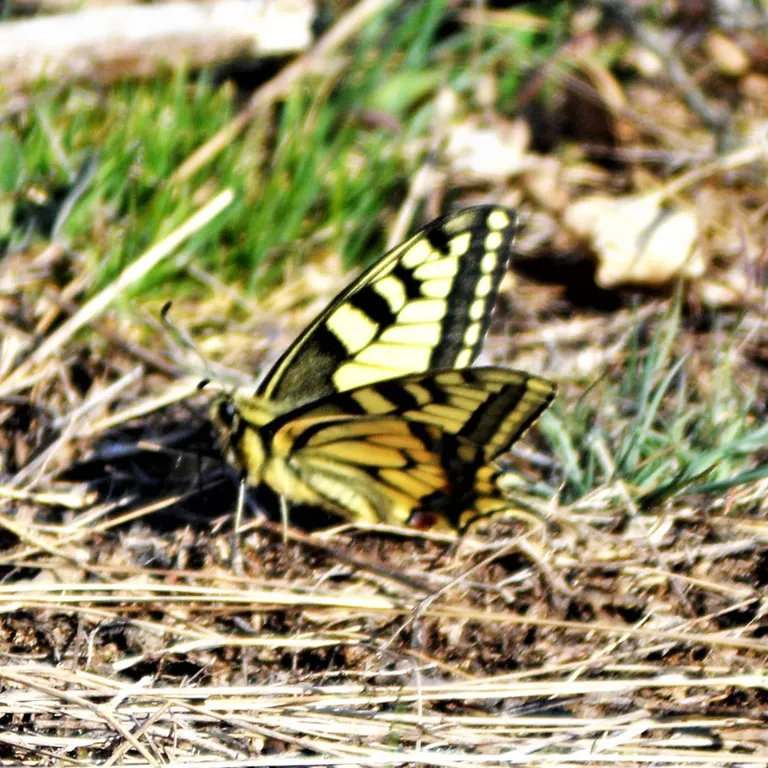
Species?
Papilio machaon
